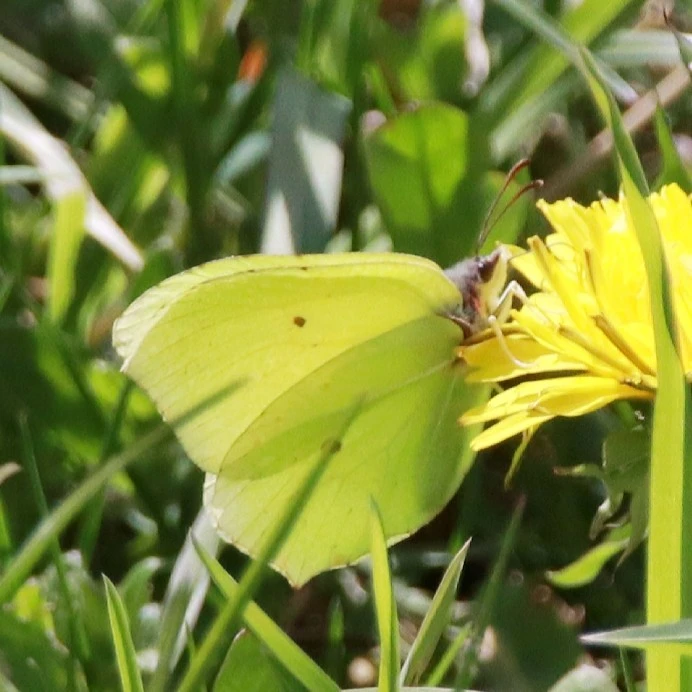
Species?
Gonepteryx rhamni
